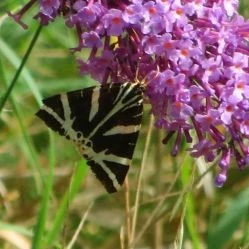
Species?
Euplagia quadripunctaria
